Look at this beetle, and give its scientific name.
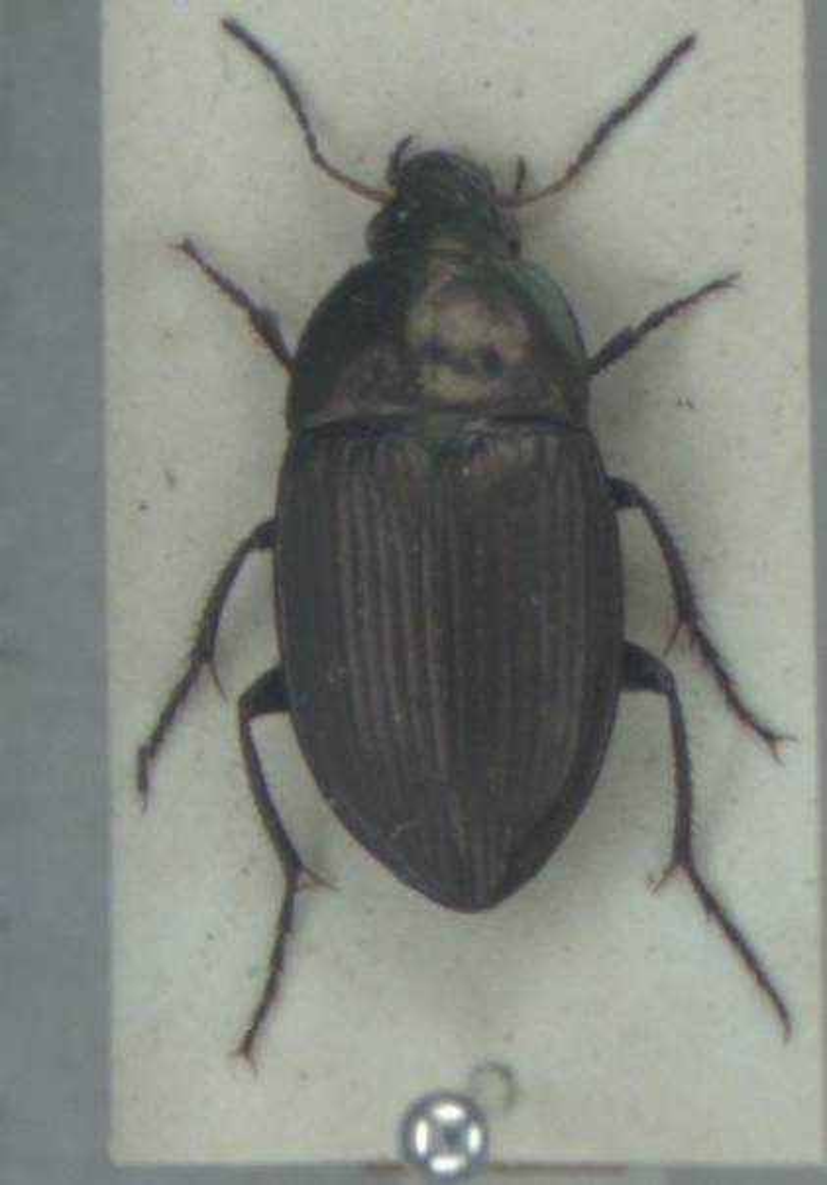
Amara eurynota
